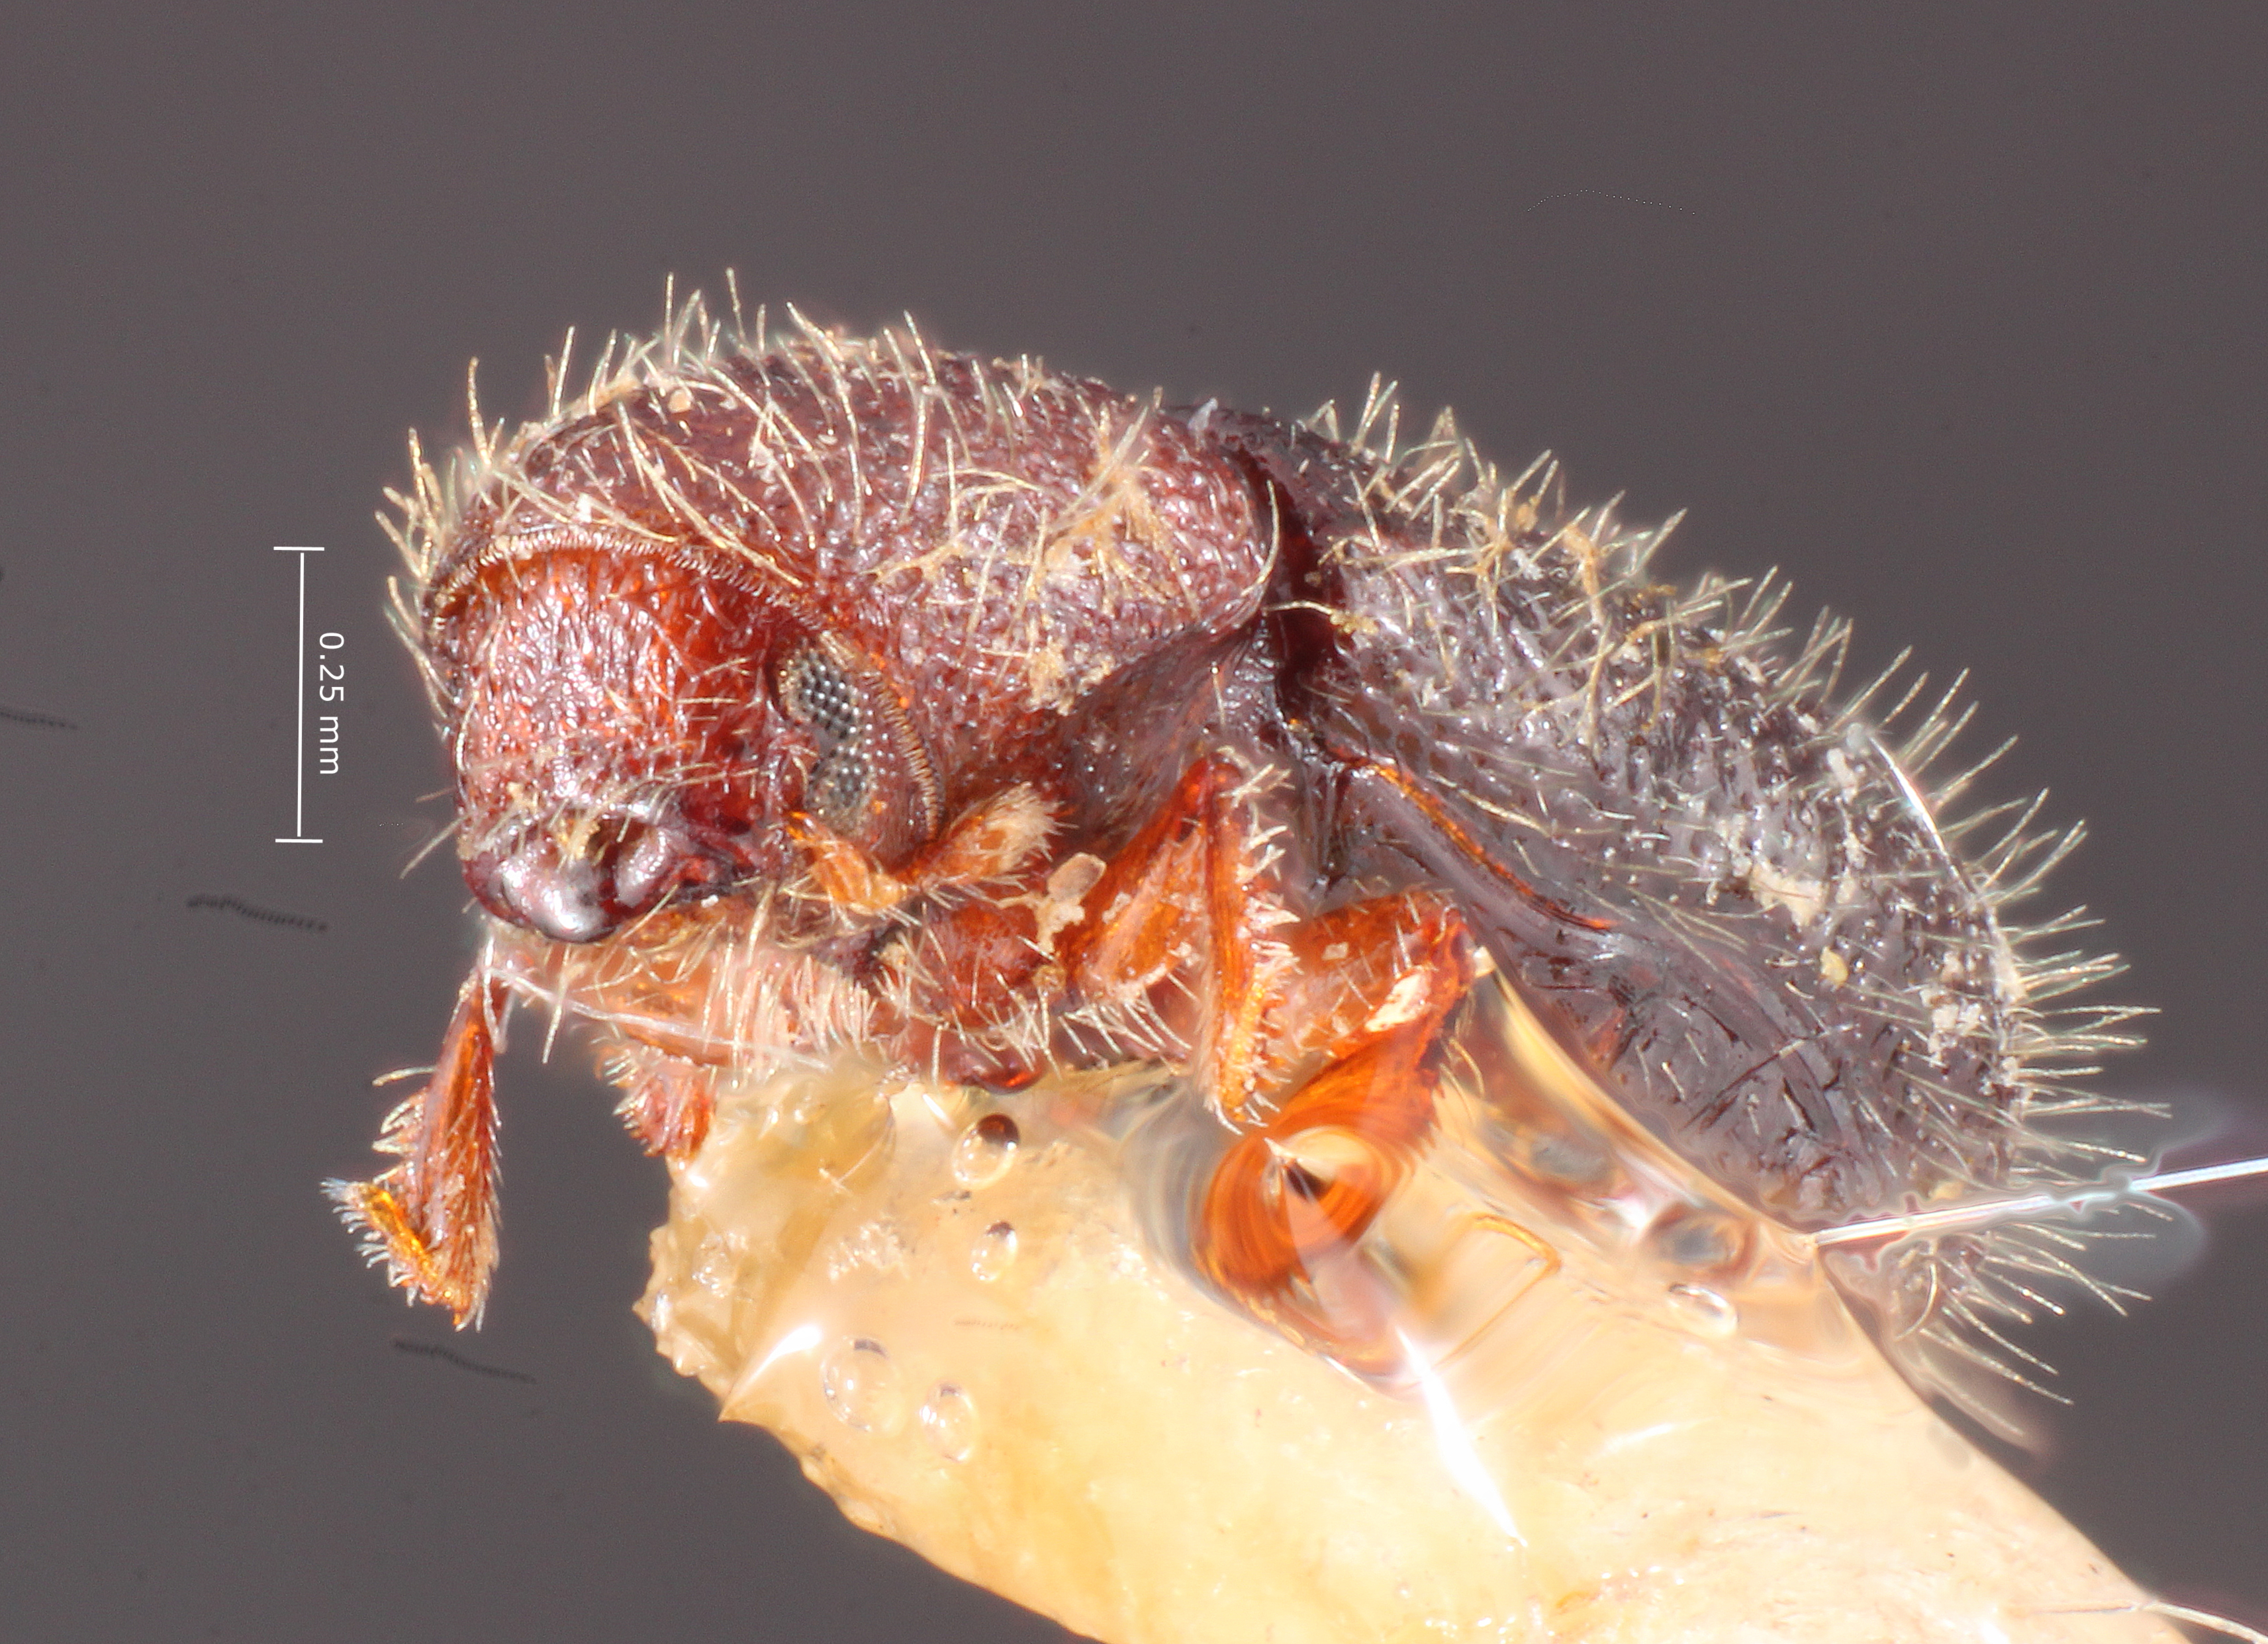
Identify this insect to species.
Xylocleptes punctatus
